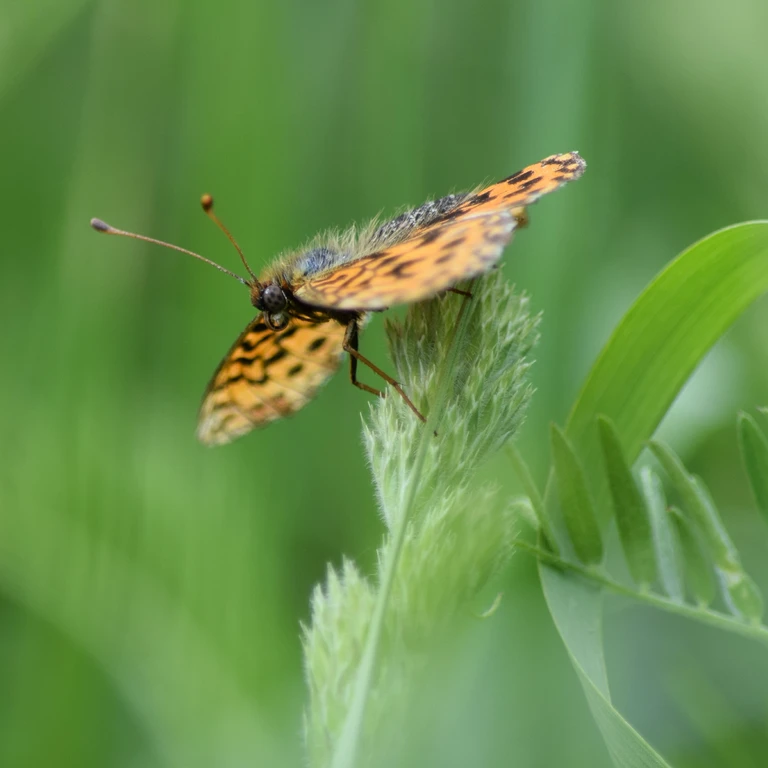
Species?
Boloria dia
